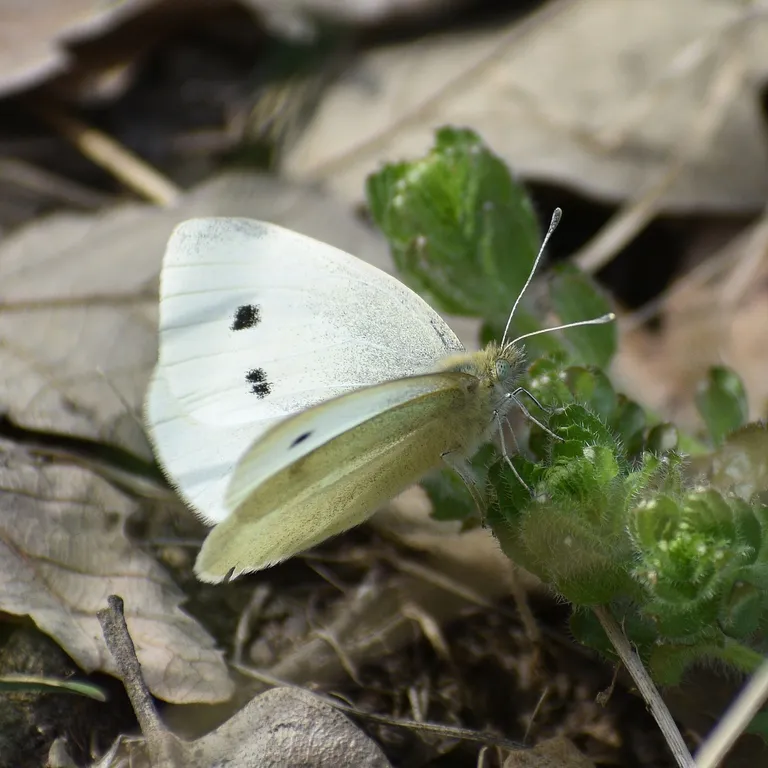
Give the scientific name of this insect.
Pieris rapae
